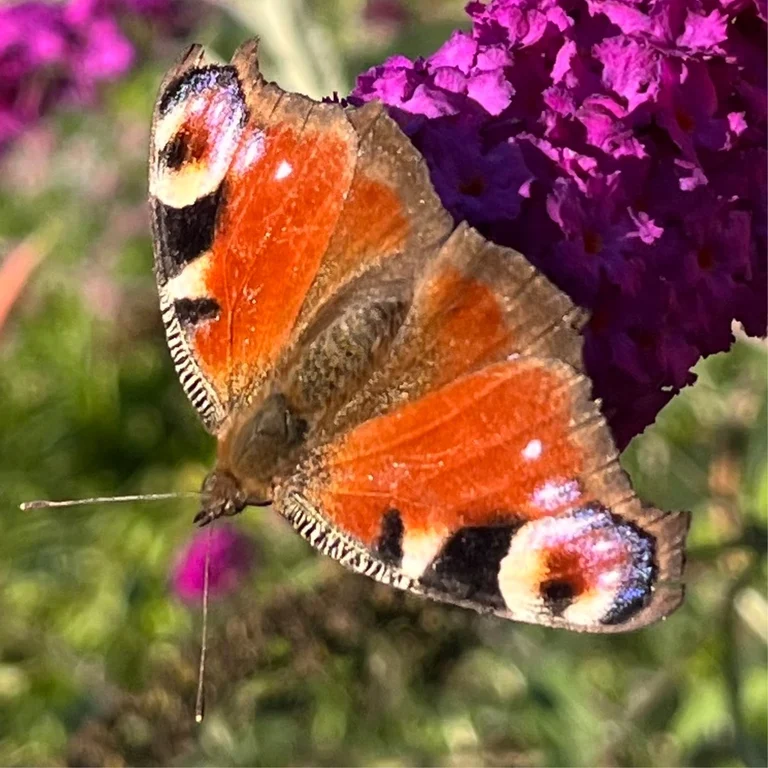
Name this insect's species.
Aglais io
